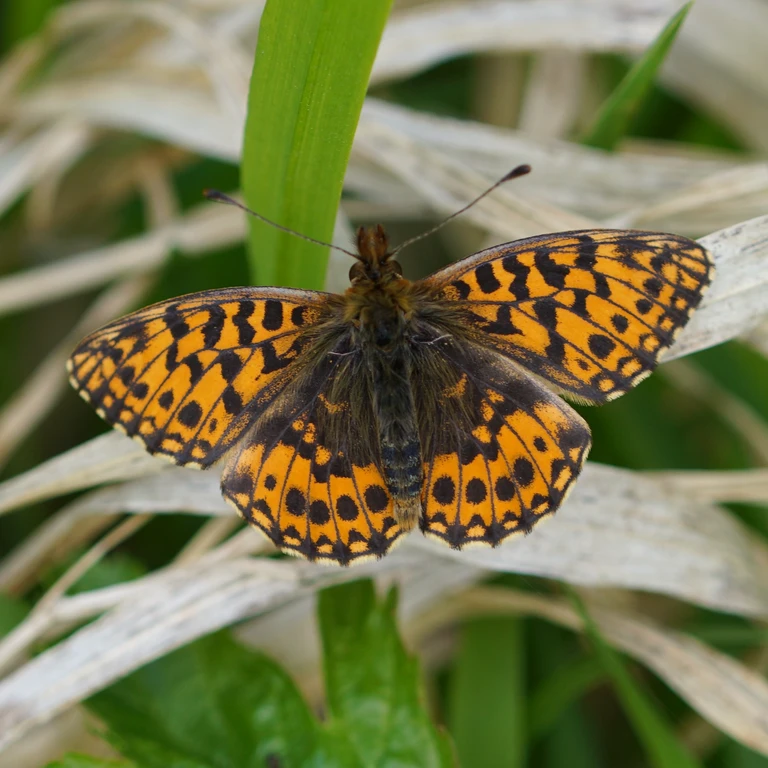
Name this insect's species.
Boloria dia
